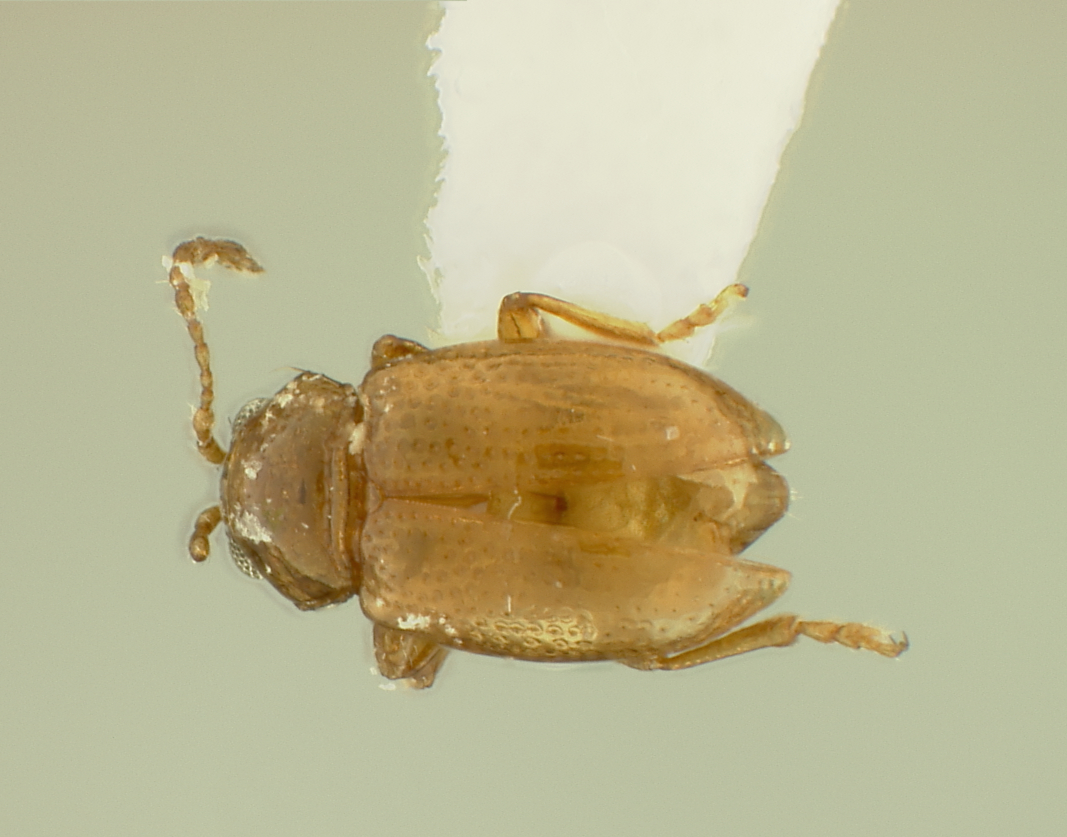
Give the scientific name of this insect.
Orthaltica rangoonensis
